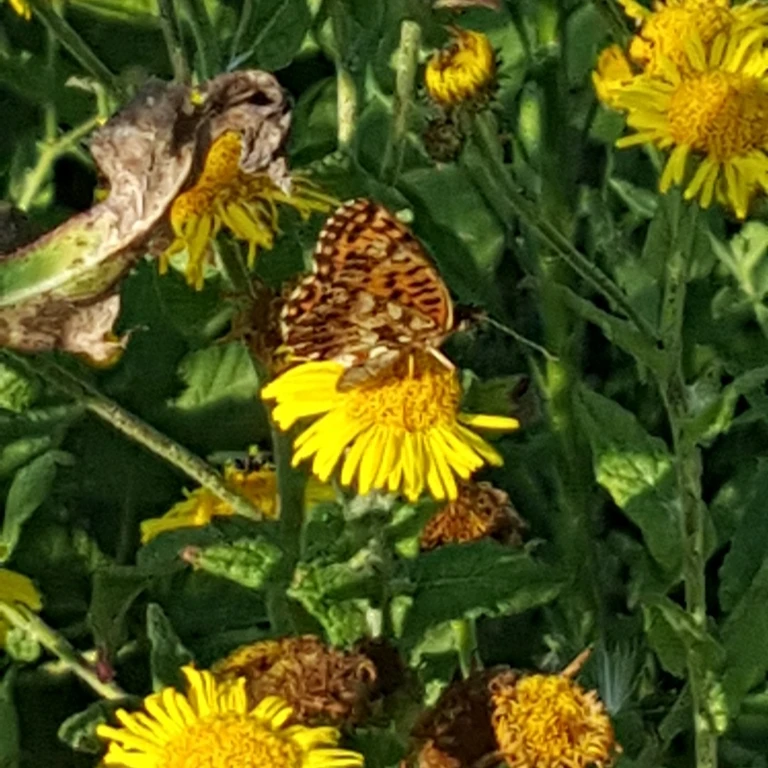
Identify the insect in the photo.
Boloria dia
